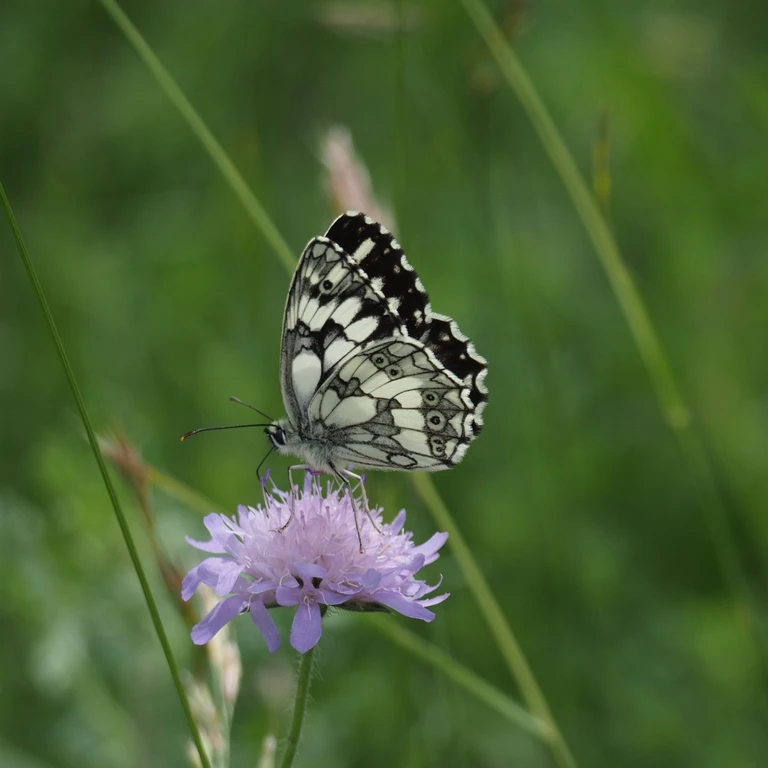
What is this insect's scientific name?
Melanargia galathea
